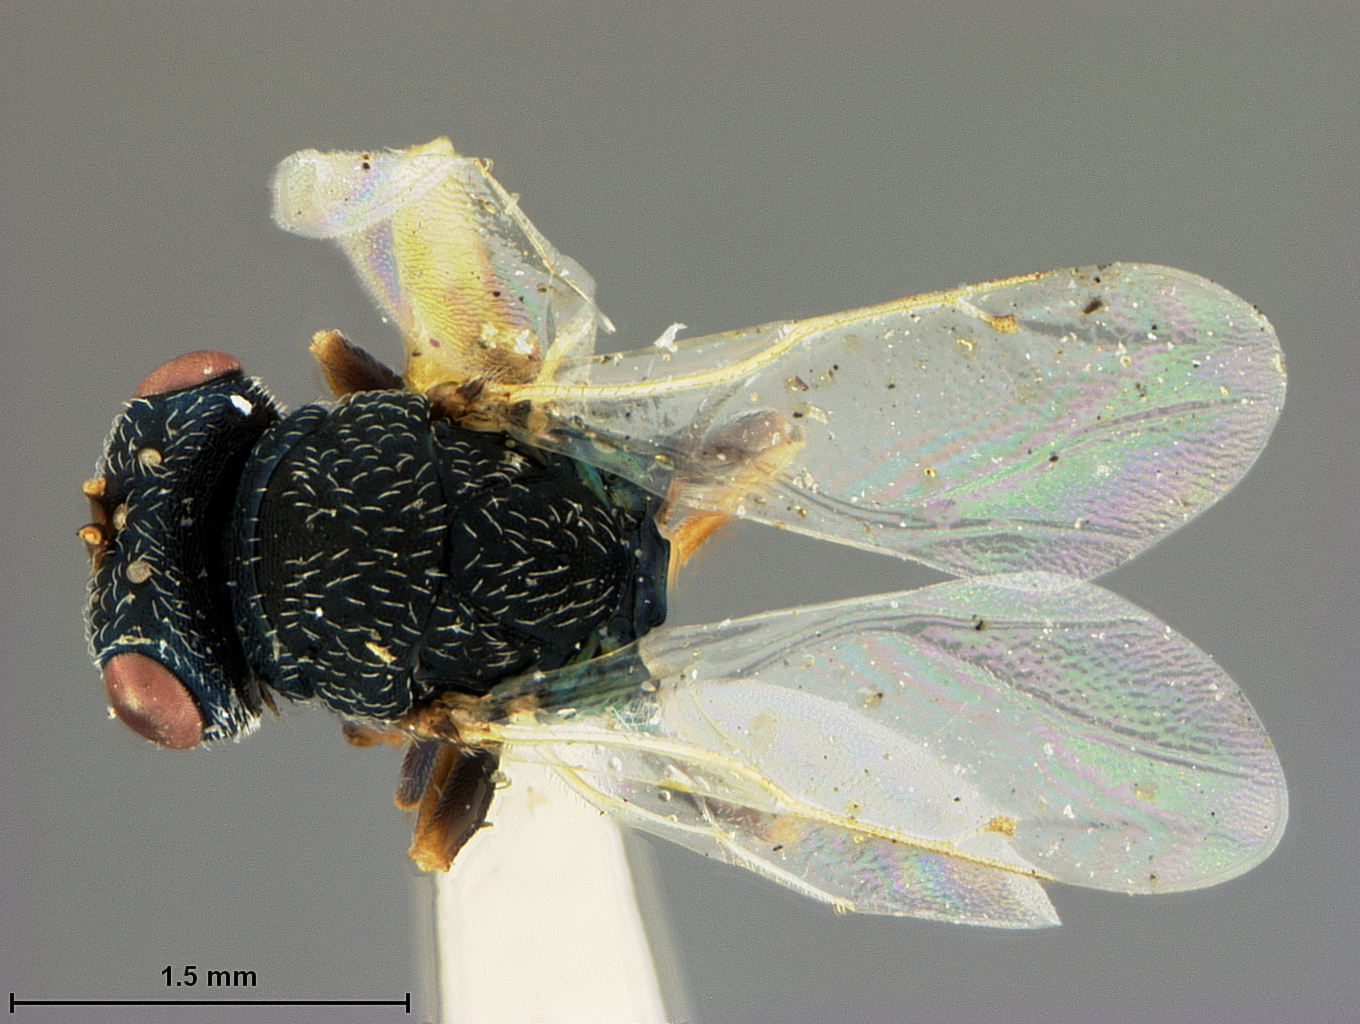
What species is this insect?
Catolaccus tylodermae
